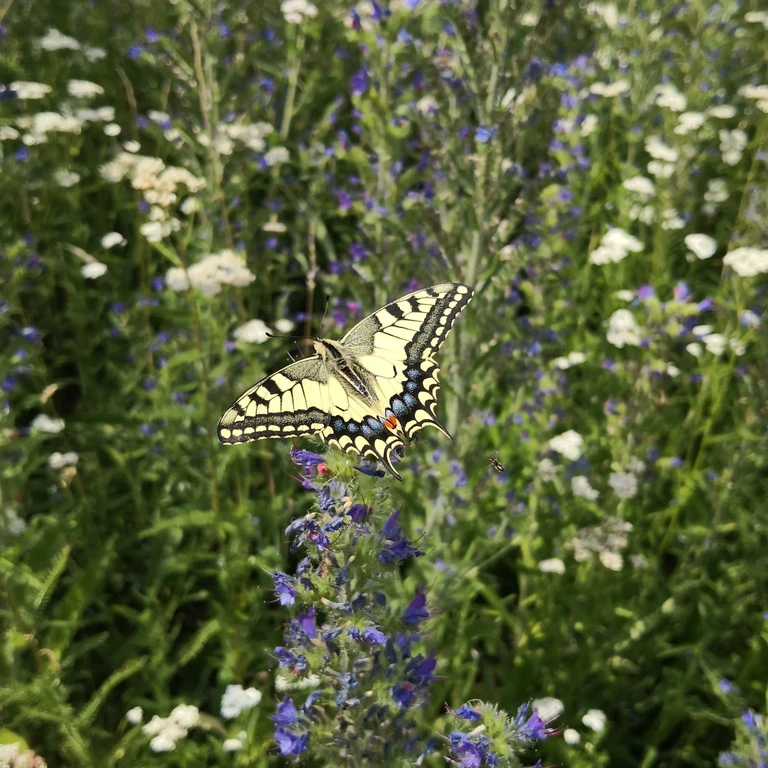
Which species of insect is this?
Papilio machaon
